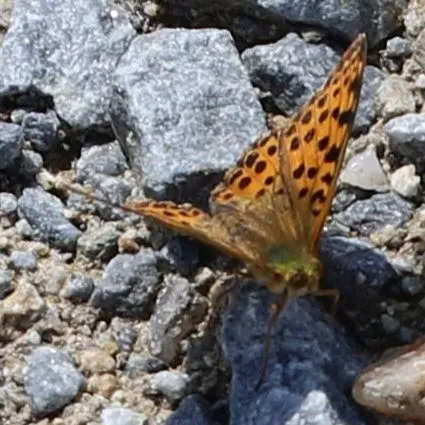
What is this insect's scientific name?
Issoria lathonia
